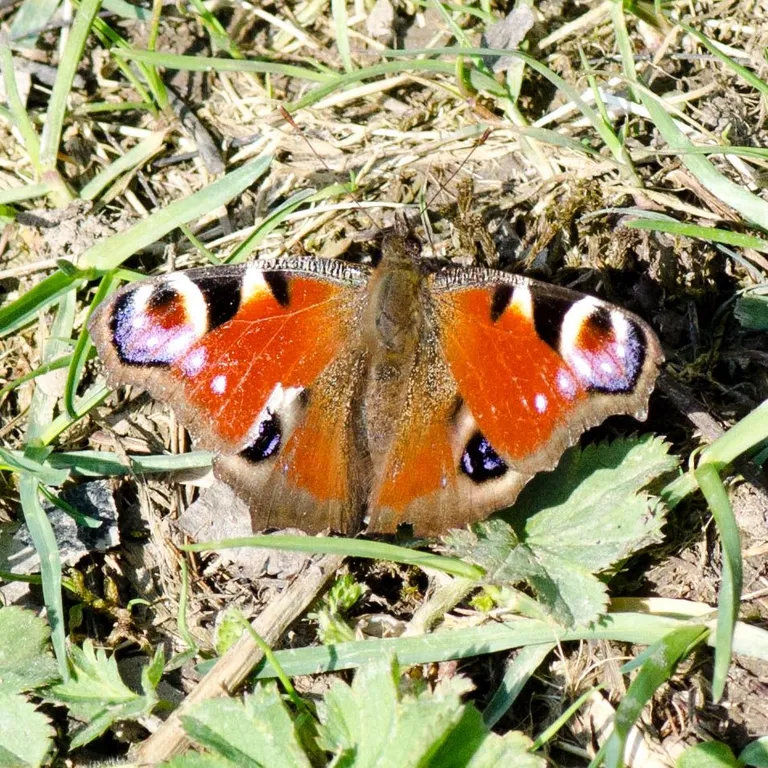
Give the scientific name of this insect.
Aglais io
